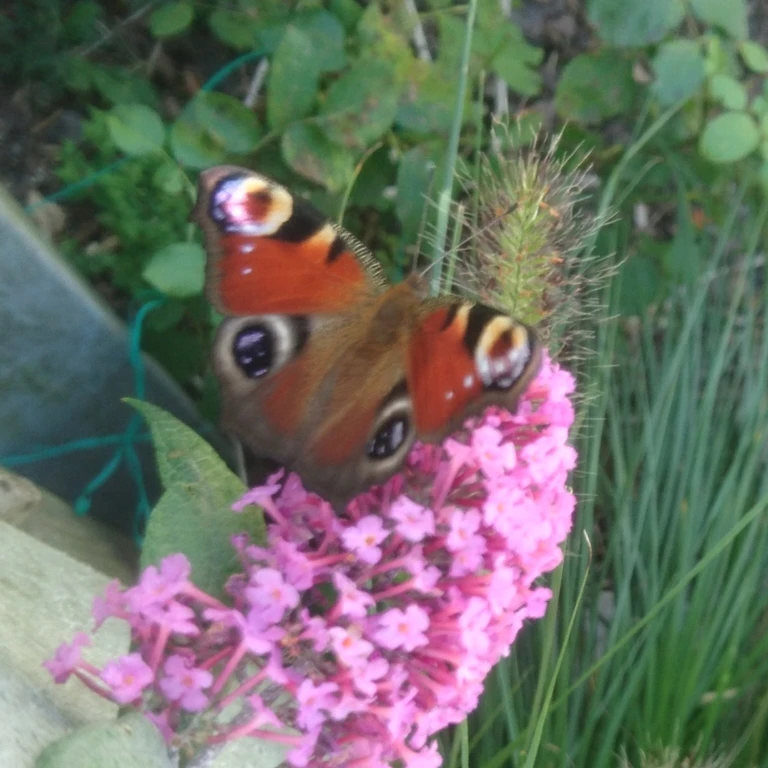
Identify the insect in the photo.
Aglais io
